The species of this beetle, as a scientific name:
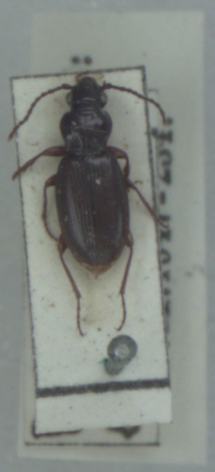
Patrobus atrorufus
